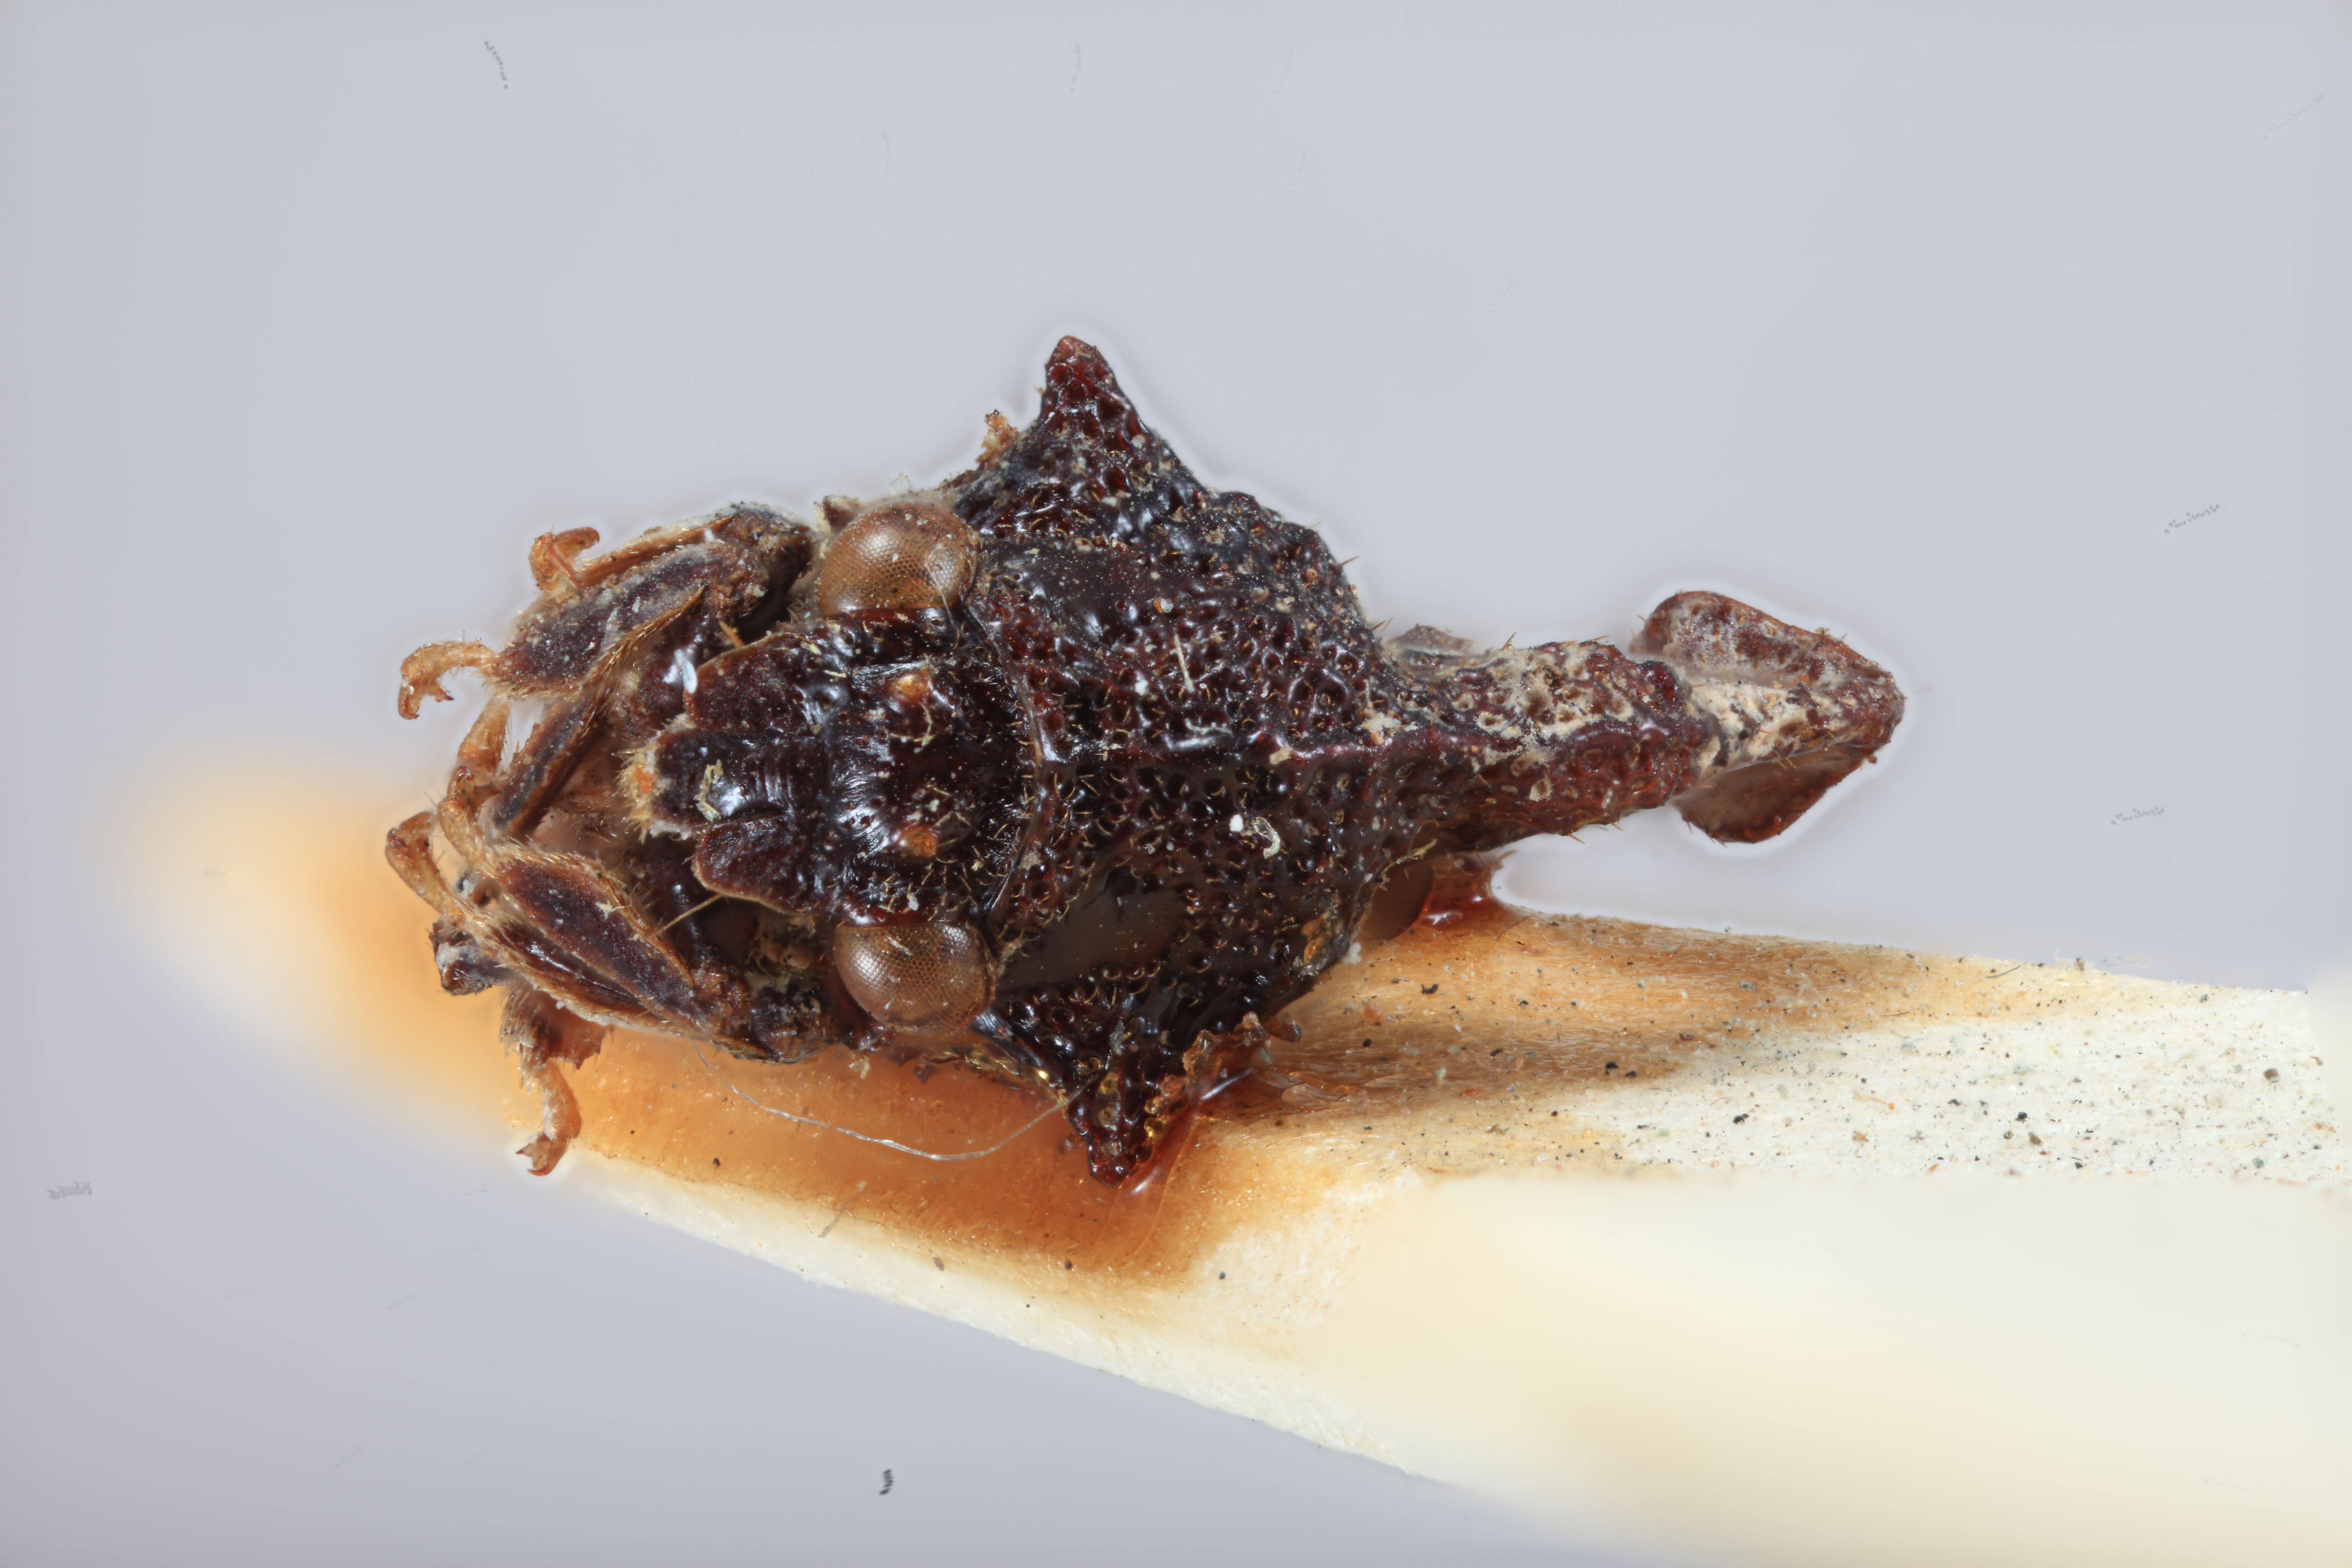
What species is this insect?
Spongophorus albofasciata
